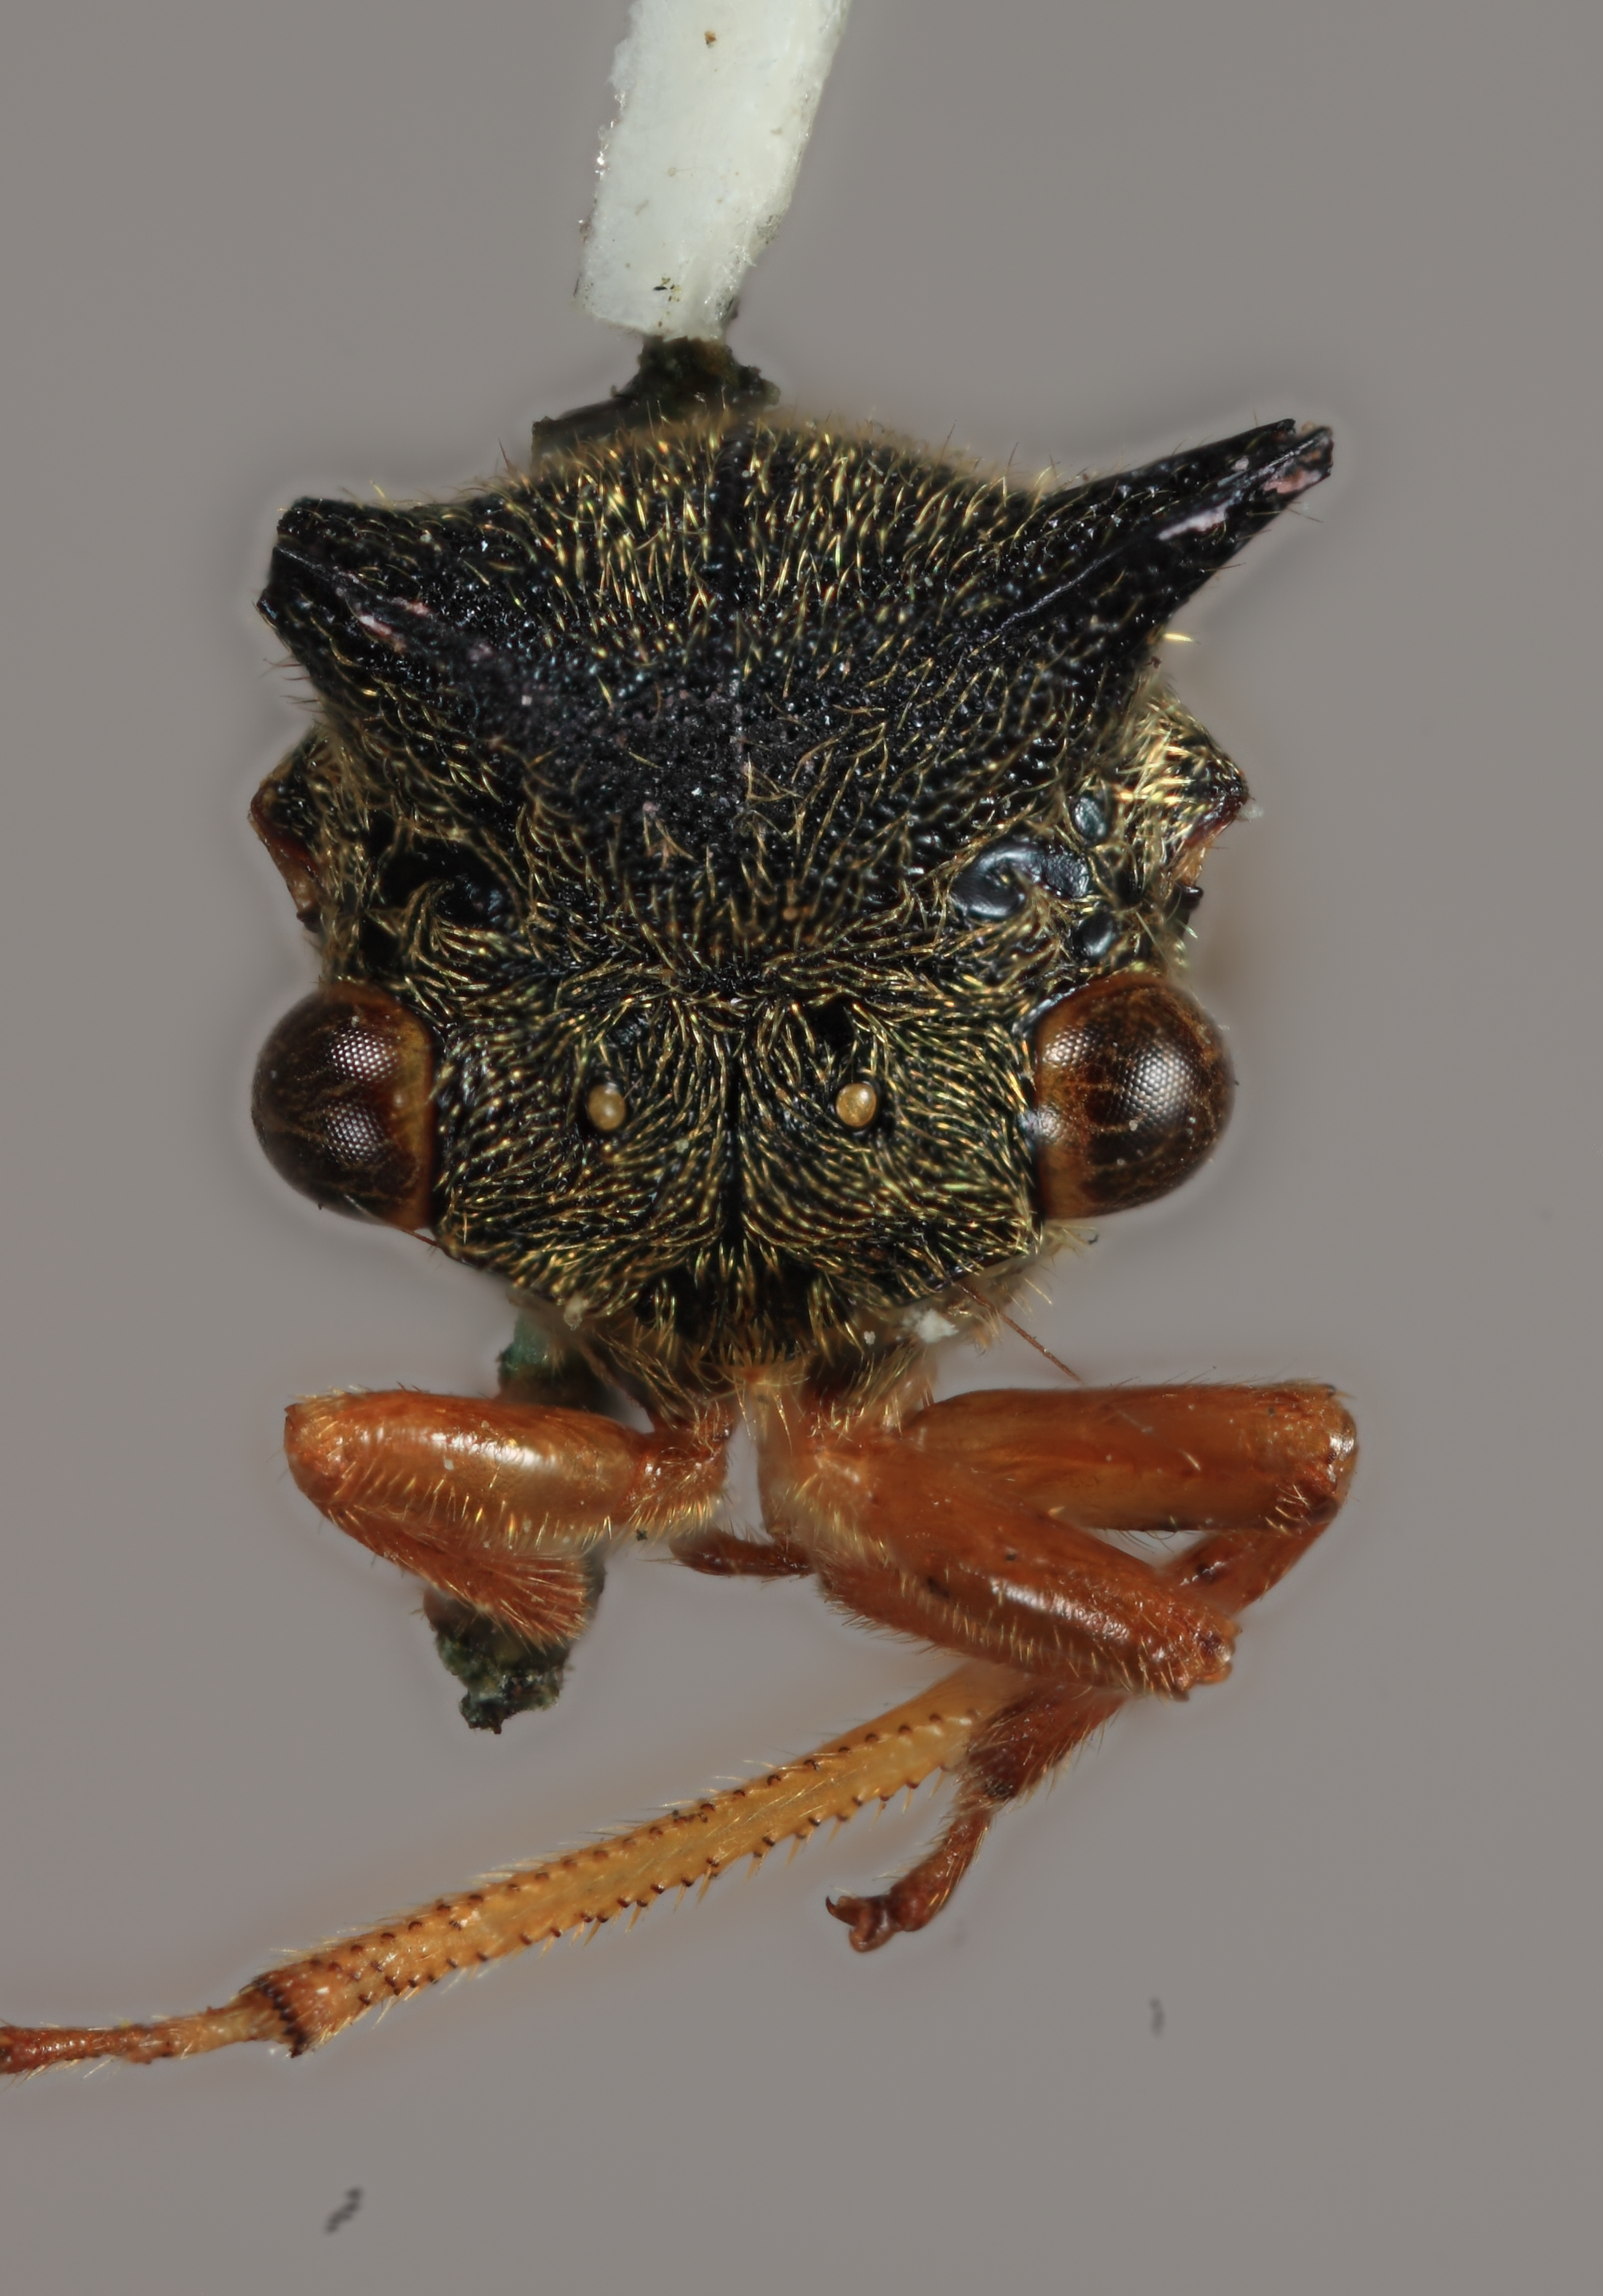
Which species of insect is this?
Centrotypus parvus
